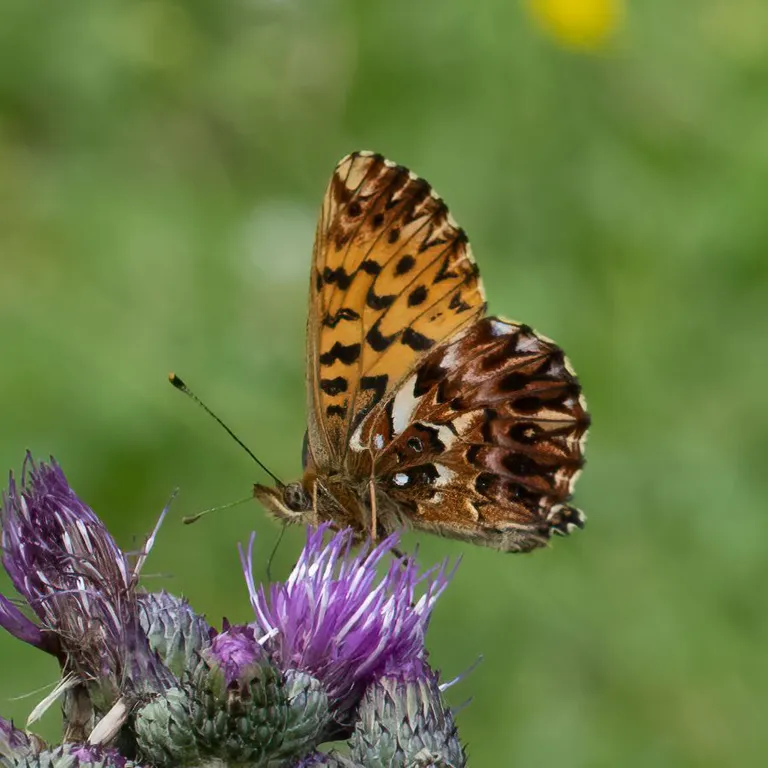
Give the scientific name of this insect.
Boloria titania
